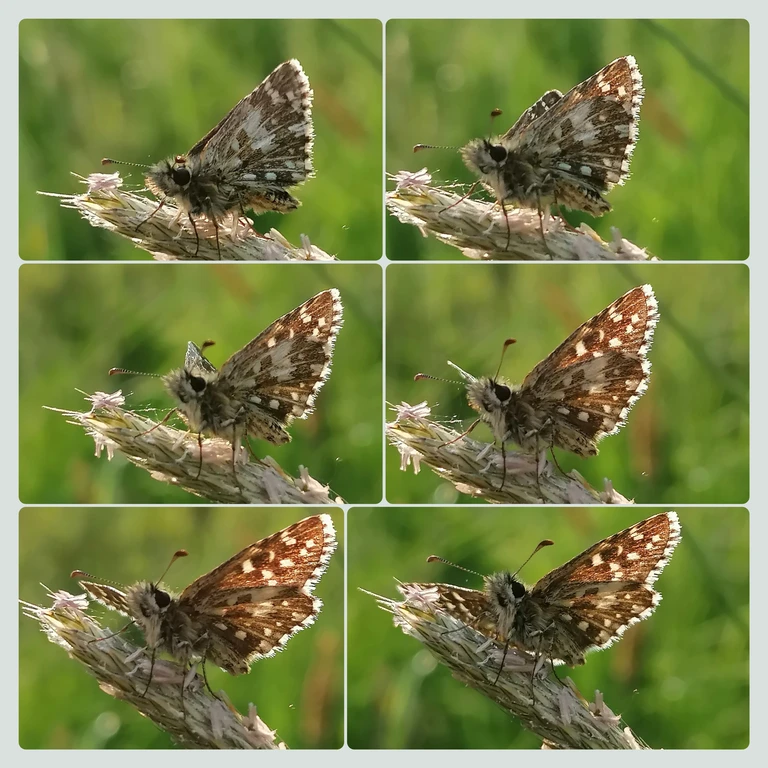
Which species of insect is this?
Pyrgus malvae
